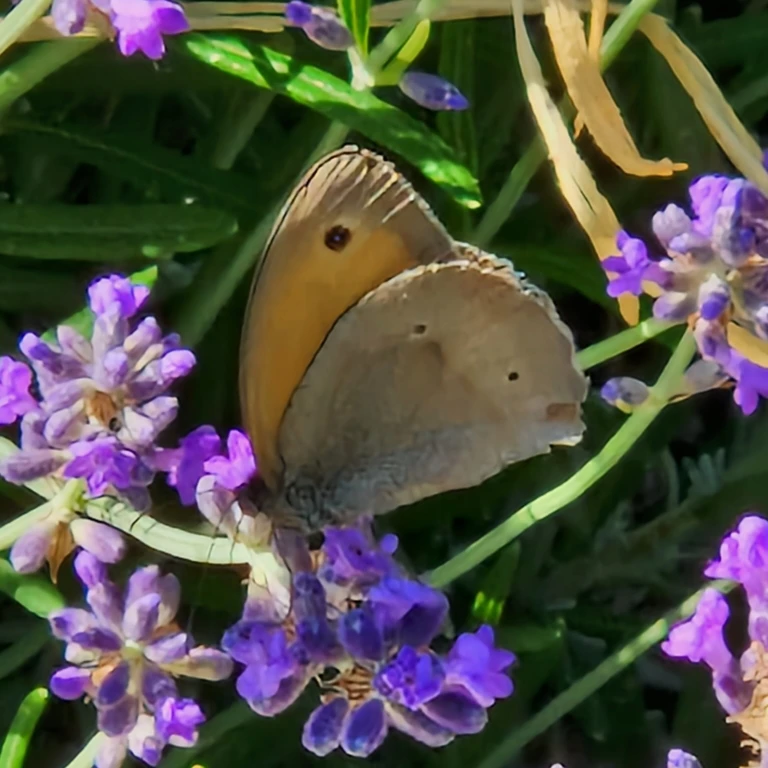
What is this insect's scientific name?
Maniola jurtina
